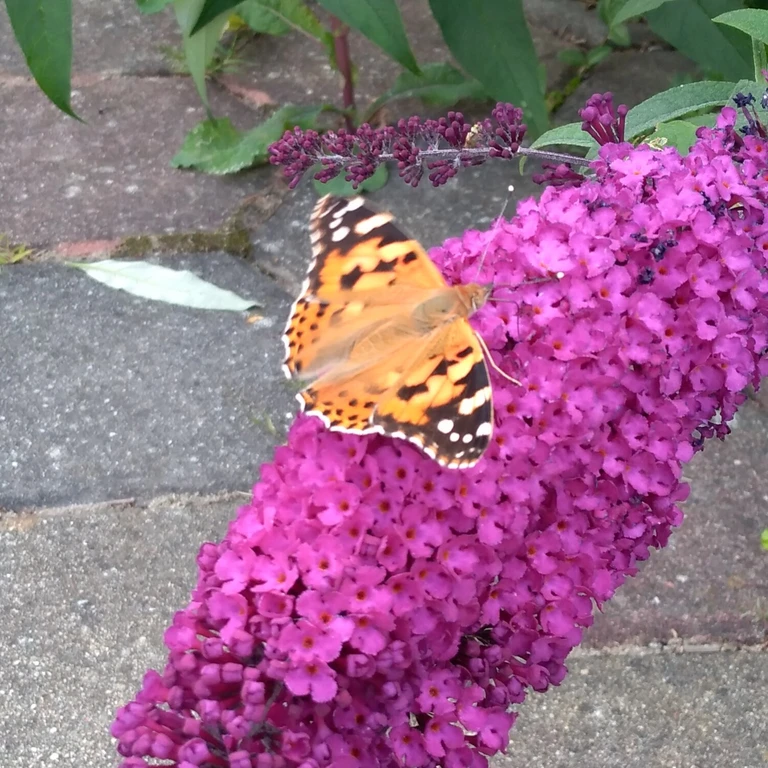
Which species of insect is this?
Vanessa cardui
